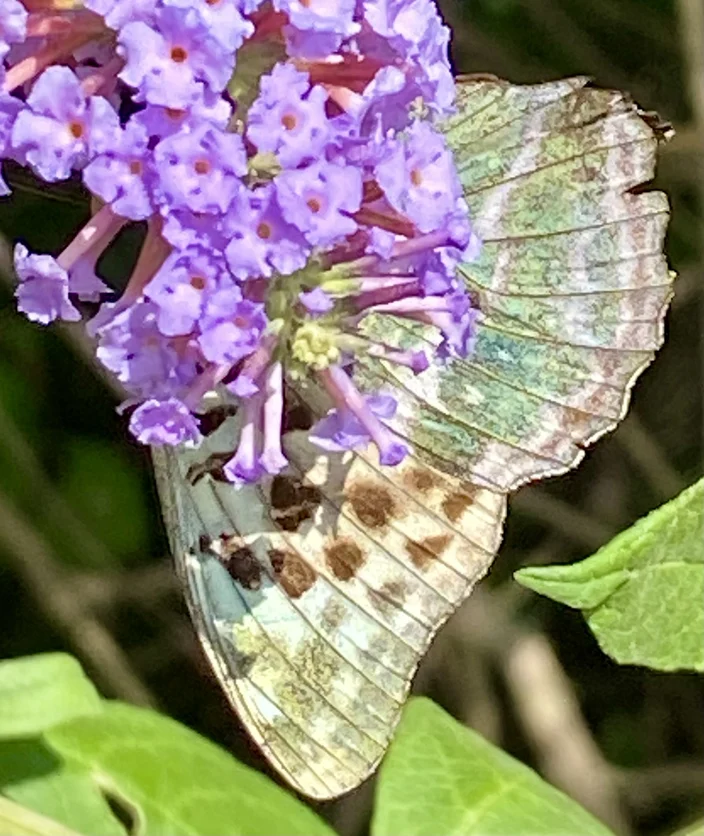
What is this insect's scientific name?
Argynnis paphia
